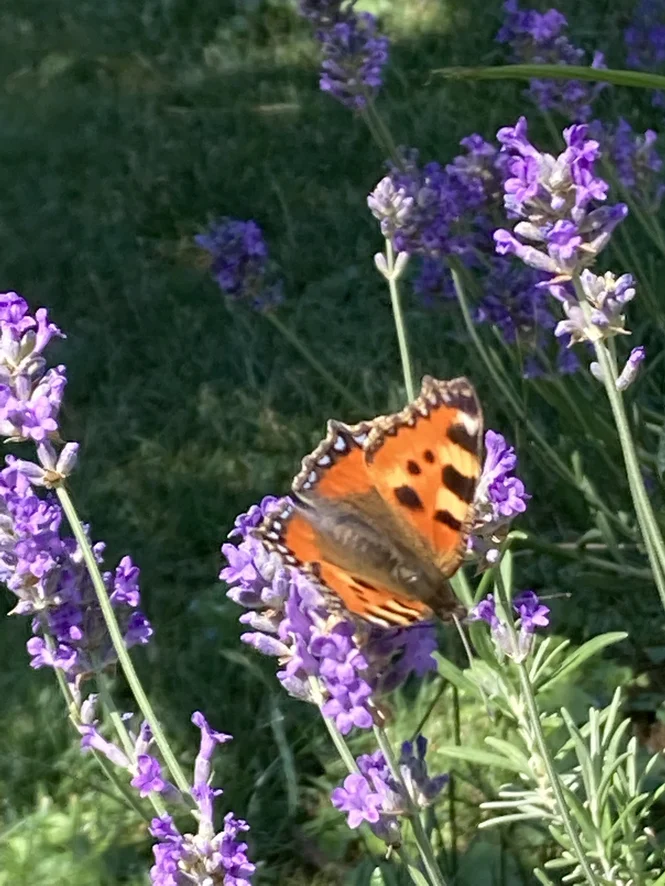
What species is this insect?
Aglais urticae
